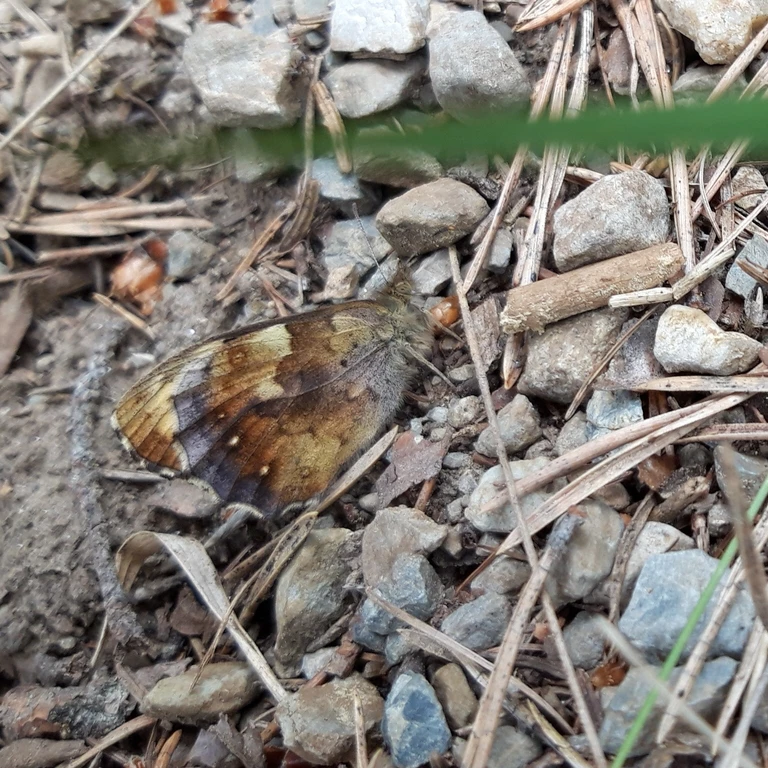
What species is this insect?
Pararge aegeria
